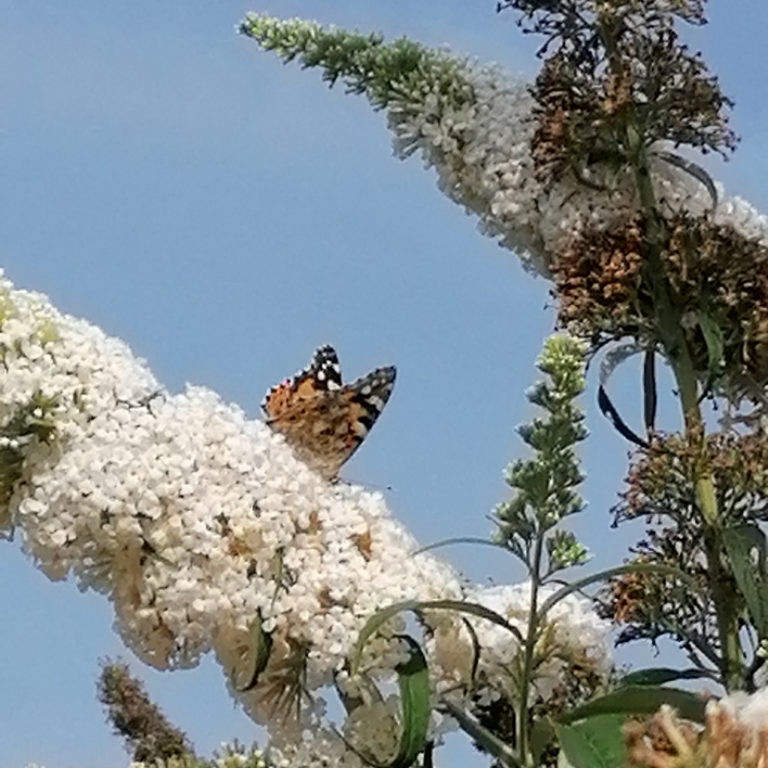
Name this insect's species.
Vanessa cardui
